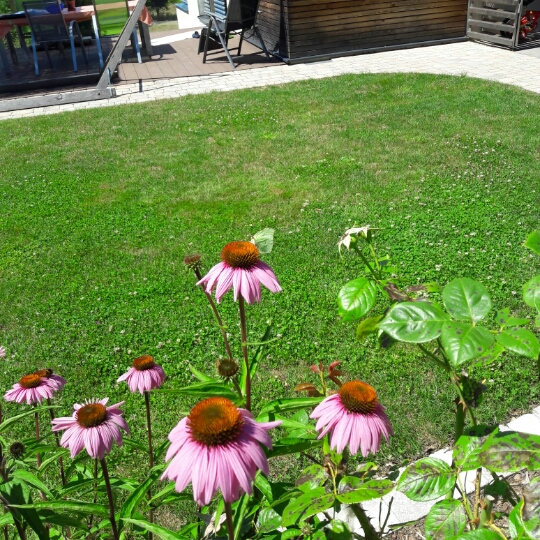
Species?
Gonepteryx rhamni
